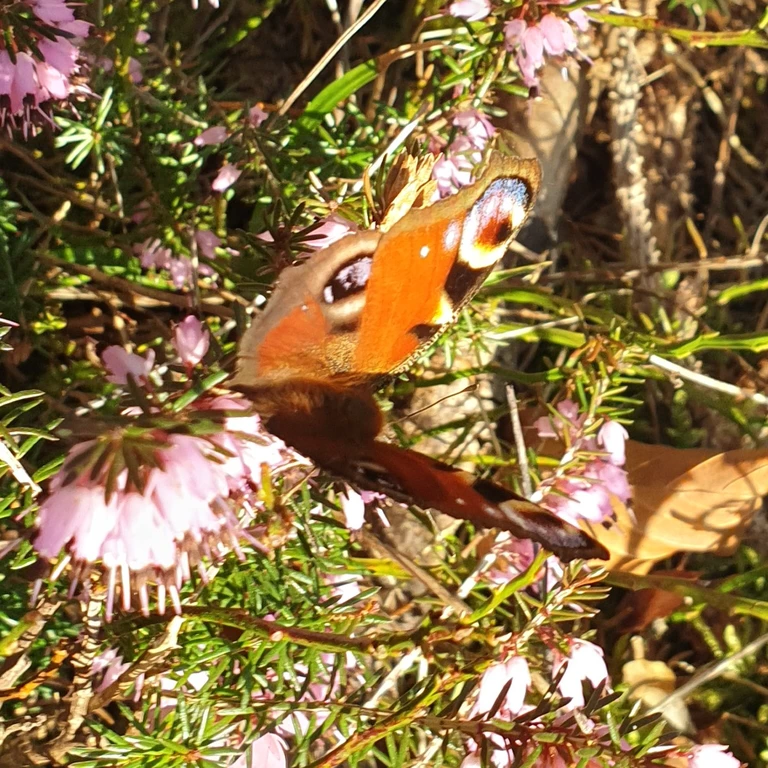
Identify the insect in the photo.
Aglais io
